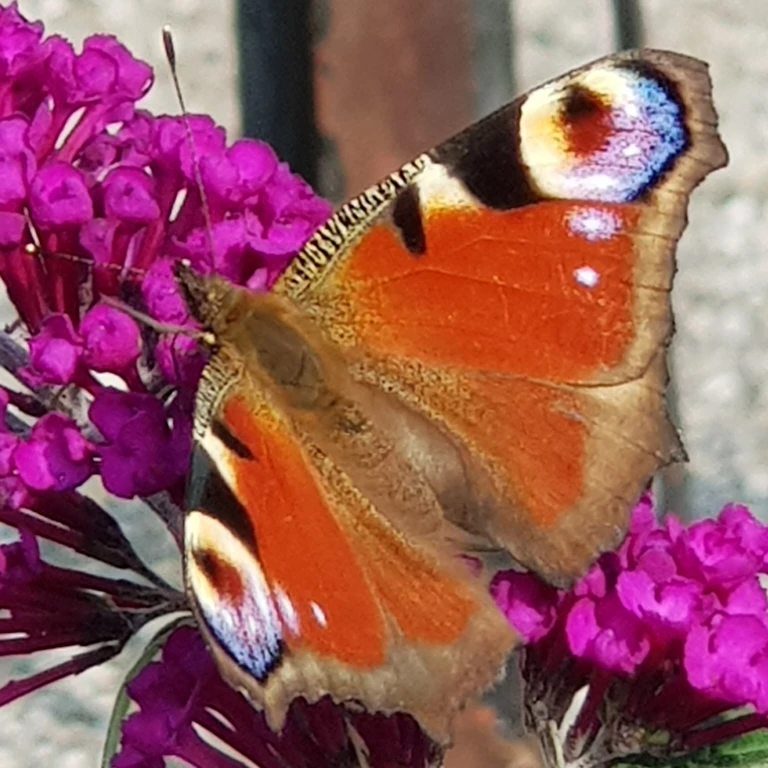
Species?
Aglais io
